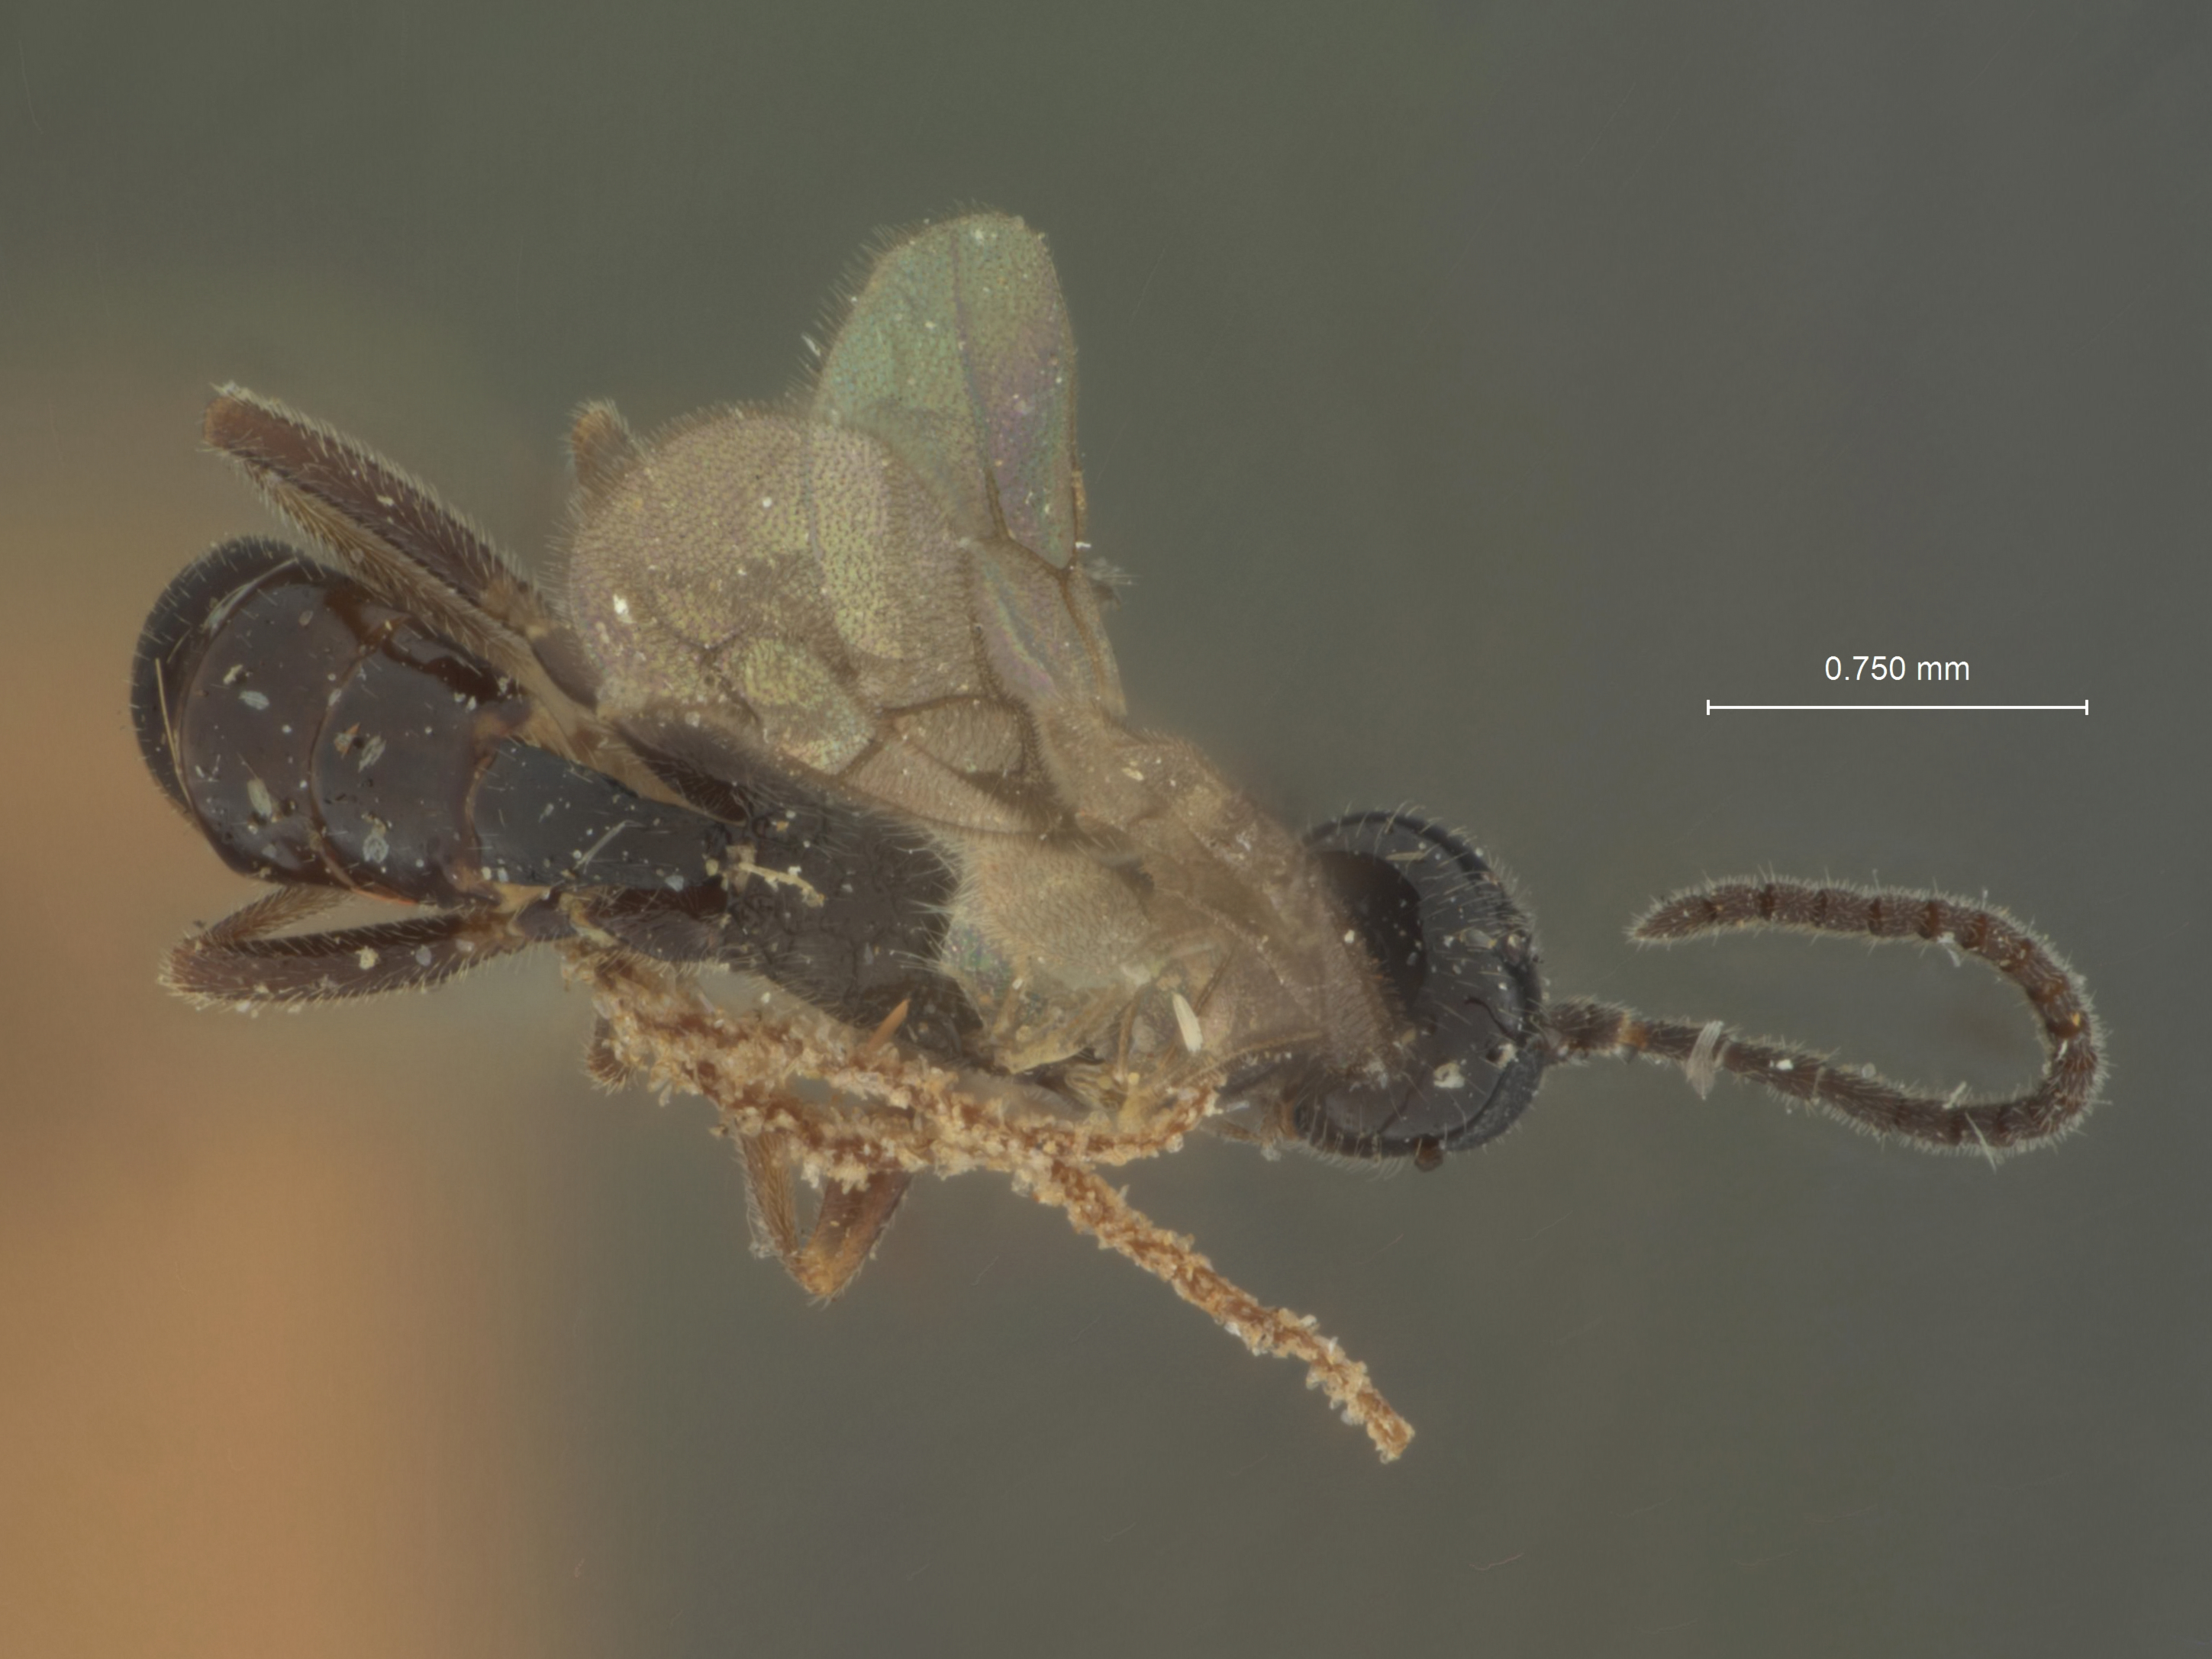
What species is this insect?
Bathymetis quadriceps
